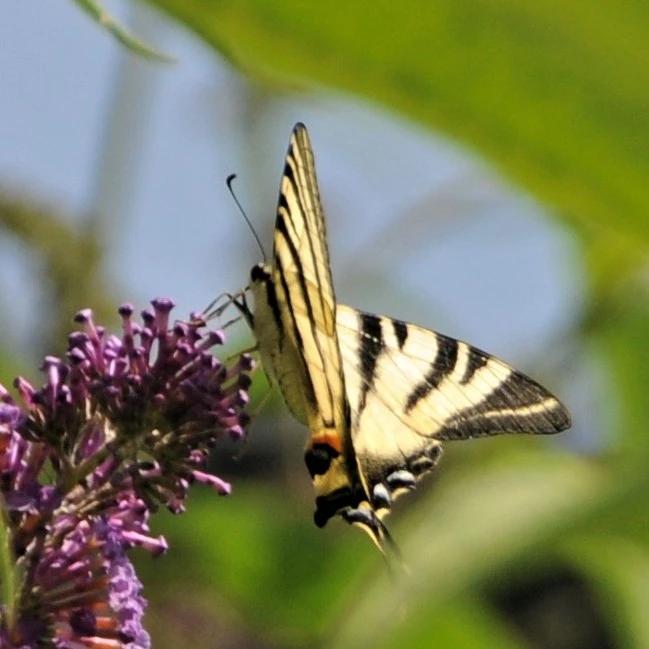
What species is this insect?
Iphiclides podalirius
